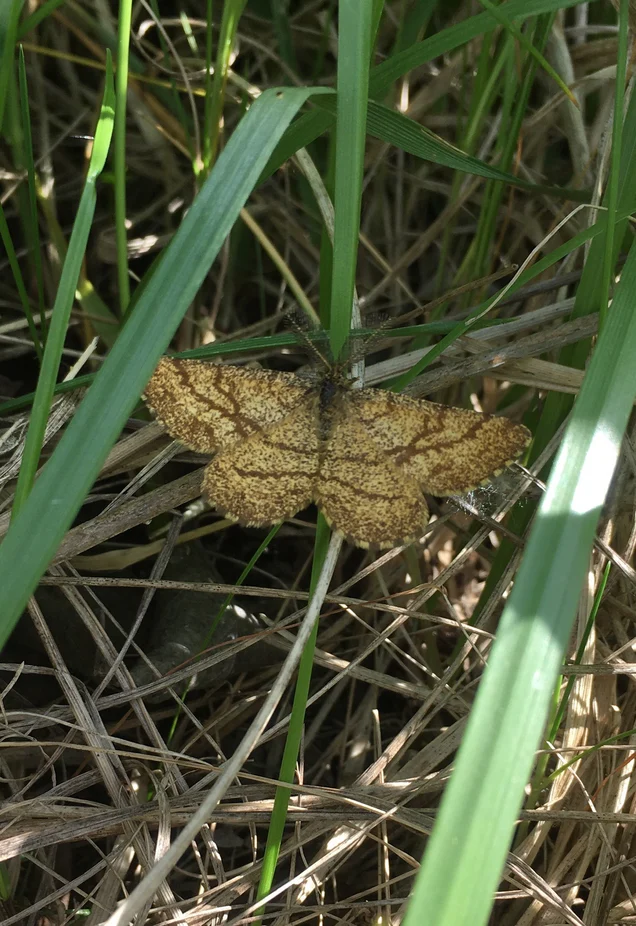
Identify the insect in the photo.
Ematurga atomaria
